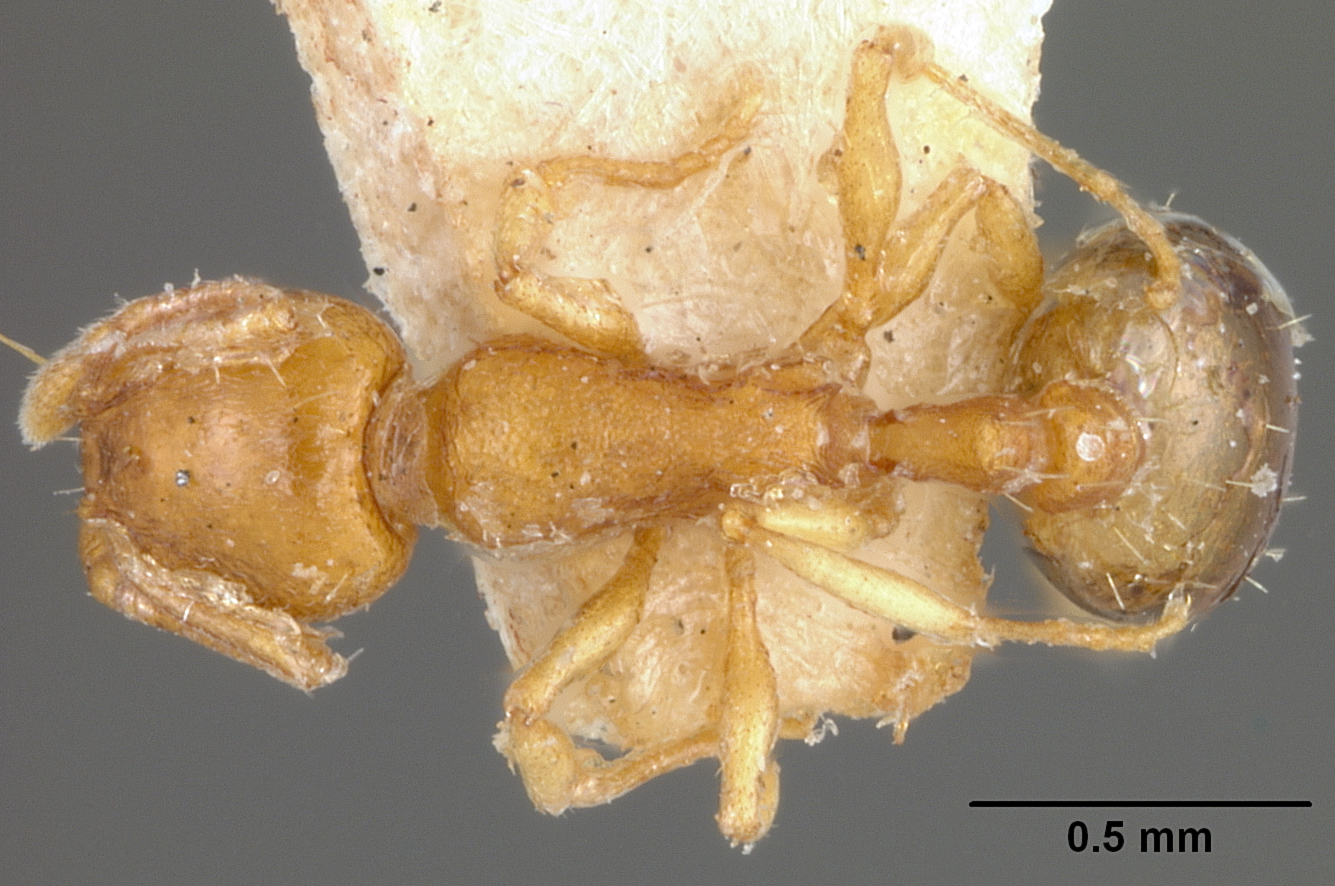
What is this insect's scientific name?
Leptothorax tuberum
